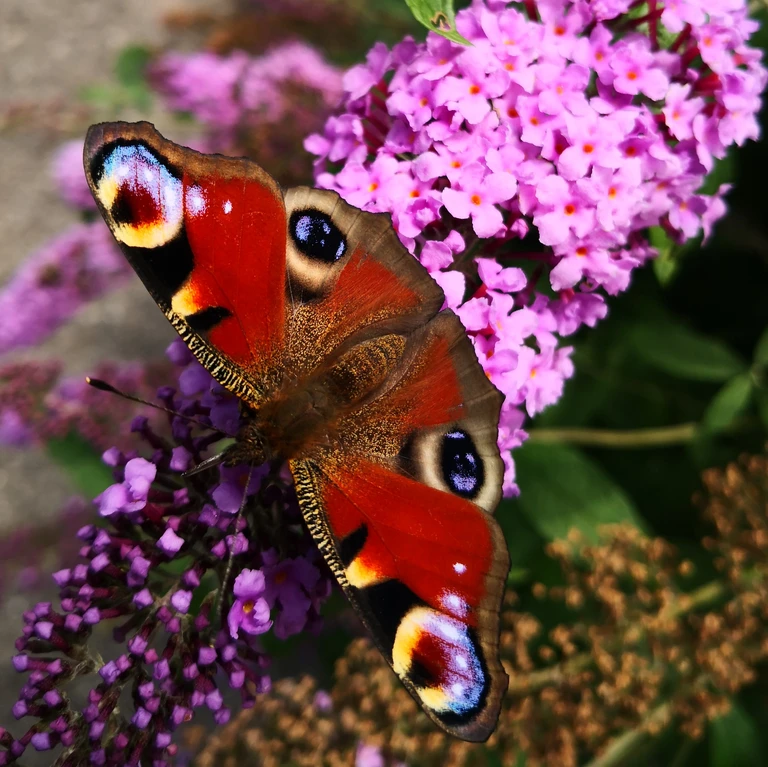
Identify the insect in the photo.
Aglais io
